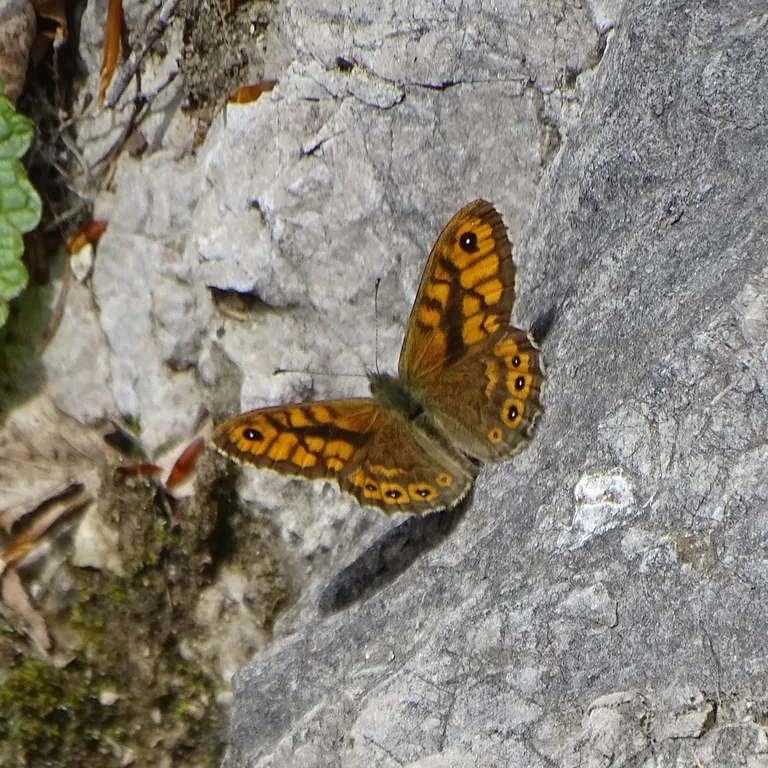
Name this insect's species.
Lasiommata megera (also Pararge megera)
